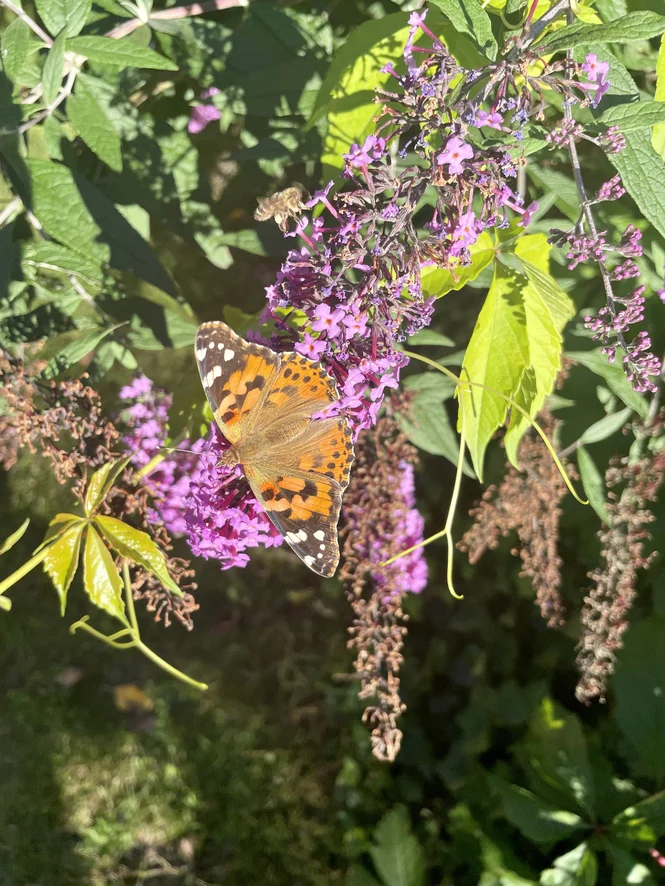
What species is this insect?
Vanessa cardui
